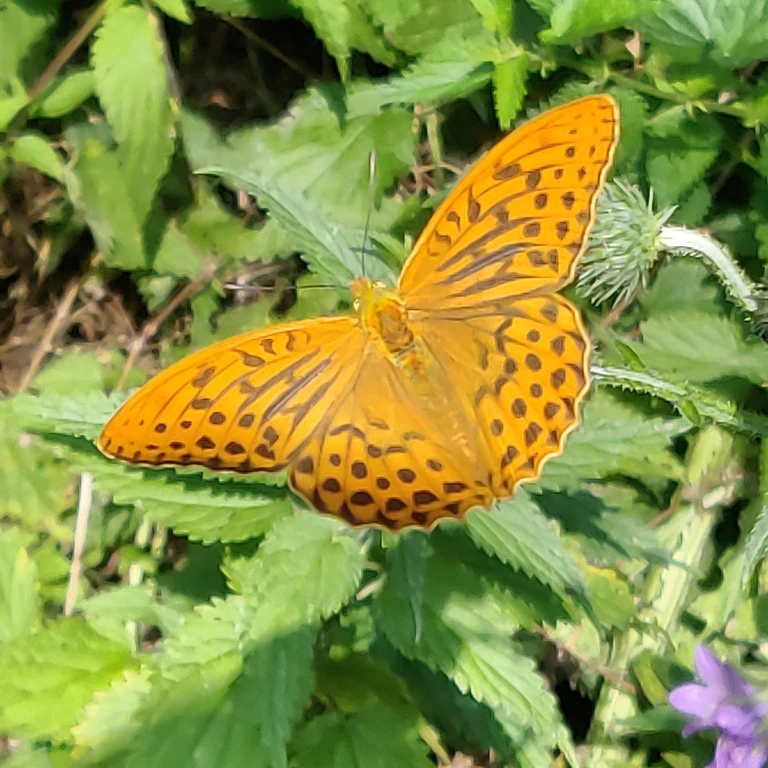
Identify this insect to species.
Argynnis paphia
